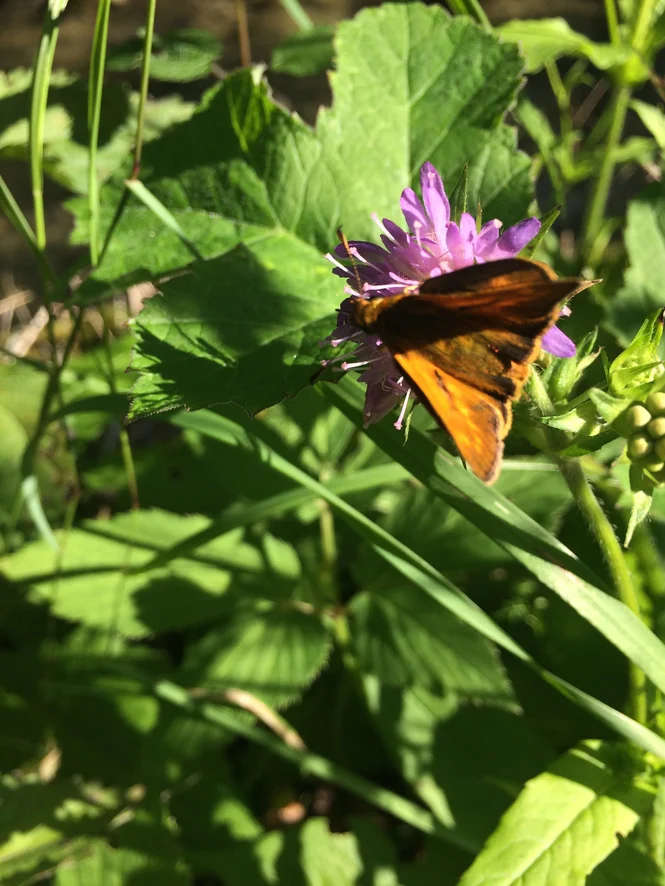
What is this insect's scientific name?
Ochlodes sylvanus (also Ochlodes venata)
